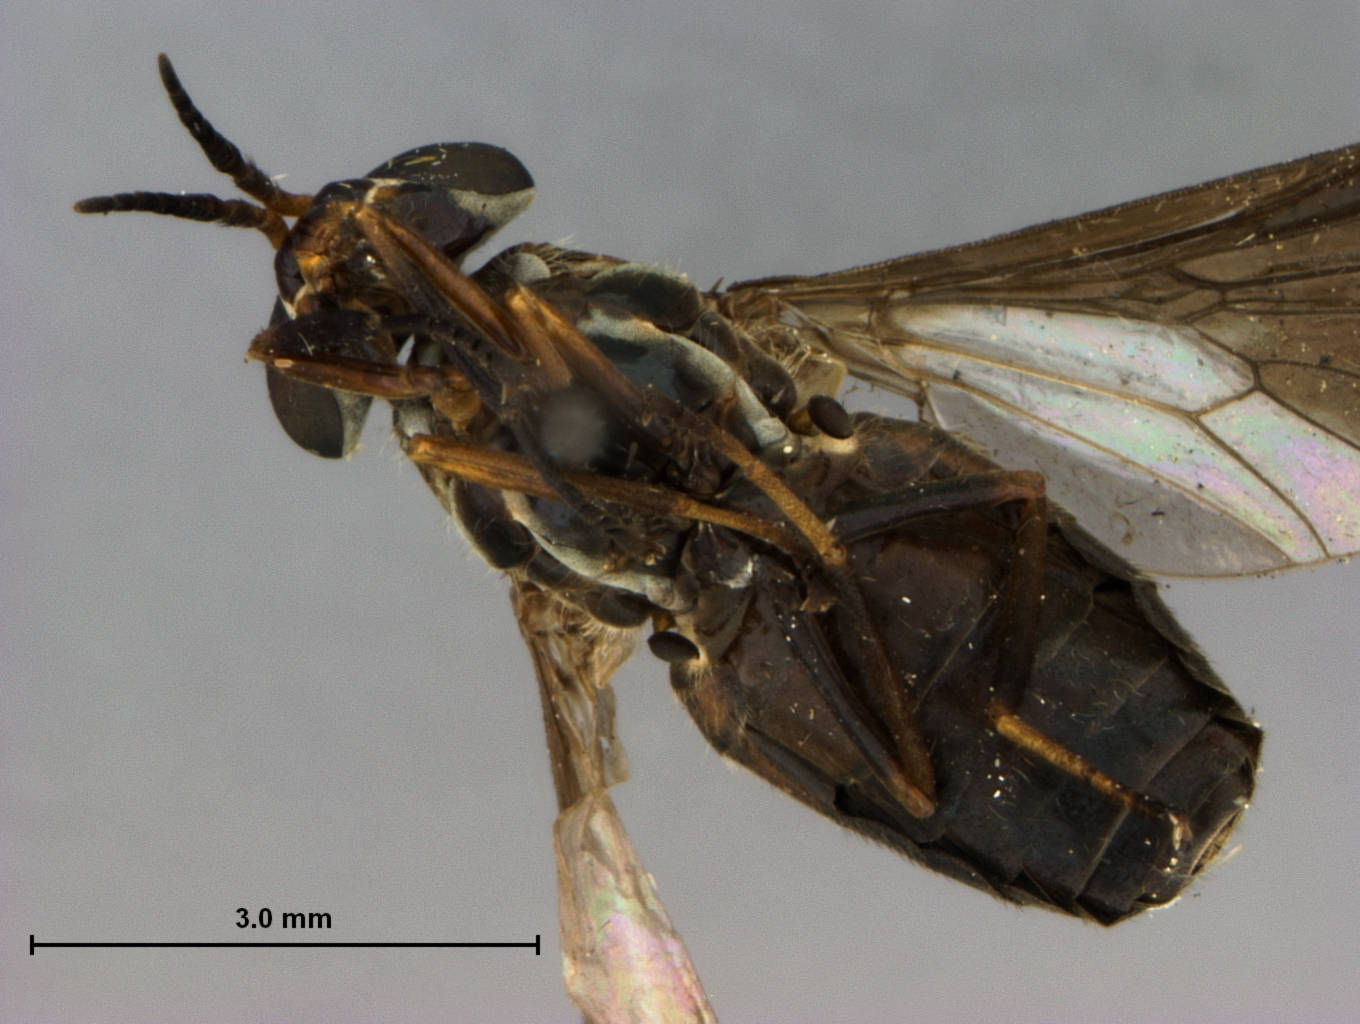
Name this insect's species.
Chrysops parvulus
